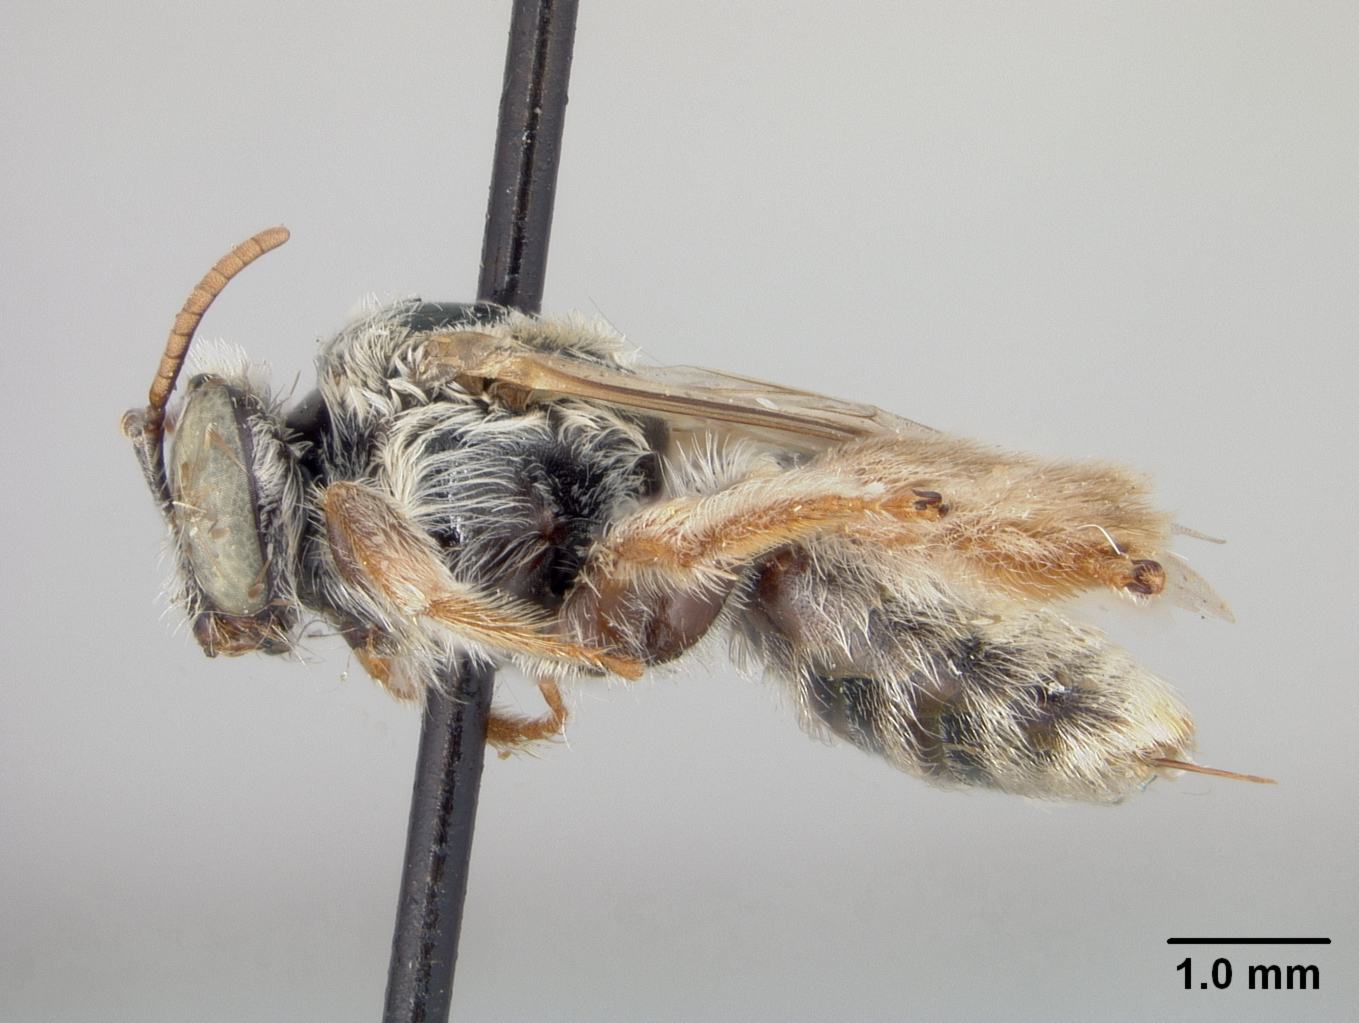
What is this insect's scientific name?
Exomalopsis giacomellii
